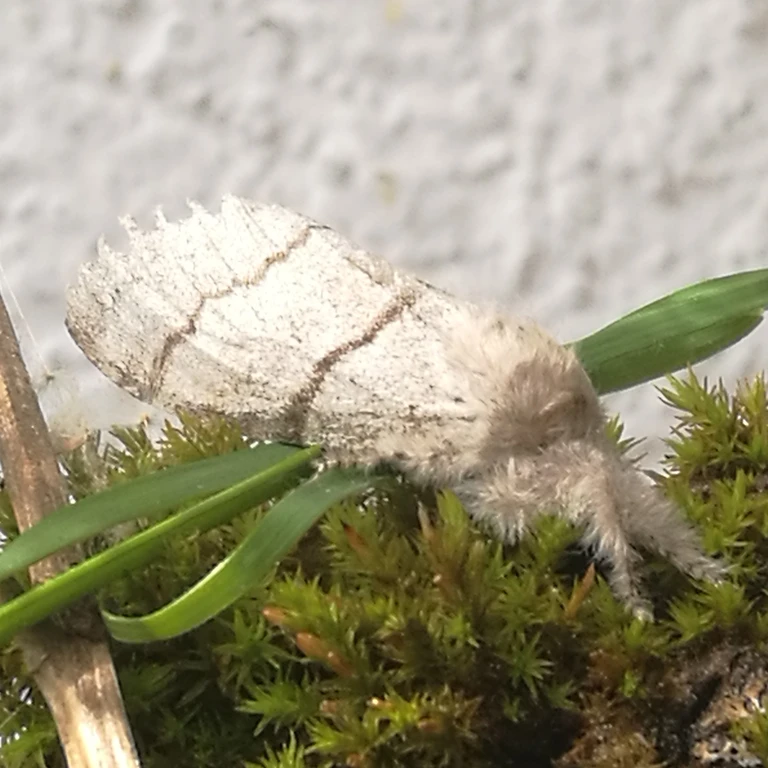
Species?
Calliteara pudibunda
